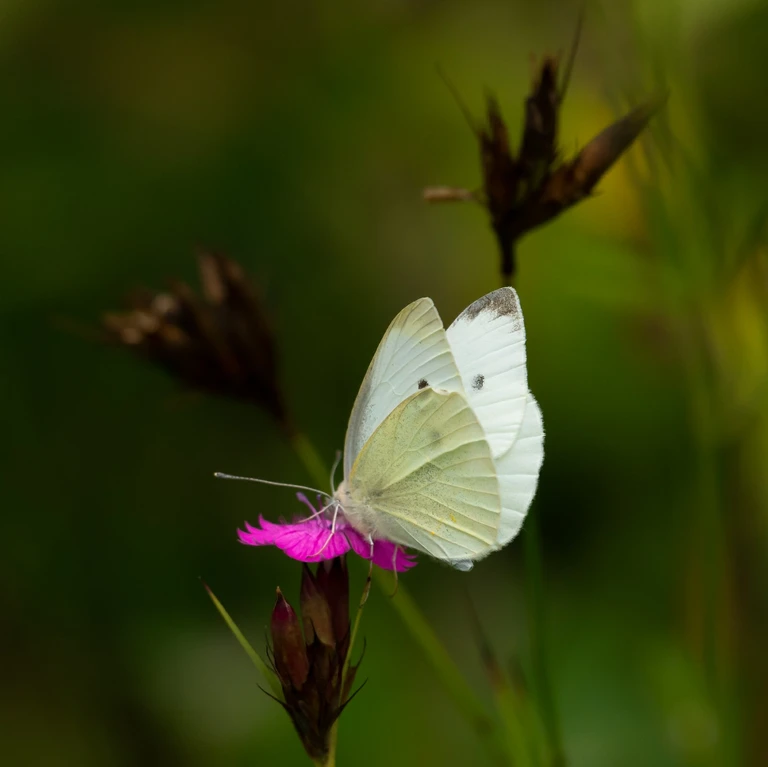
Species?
Pieris rapae
